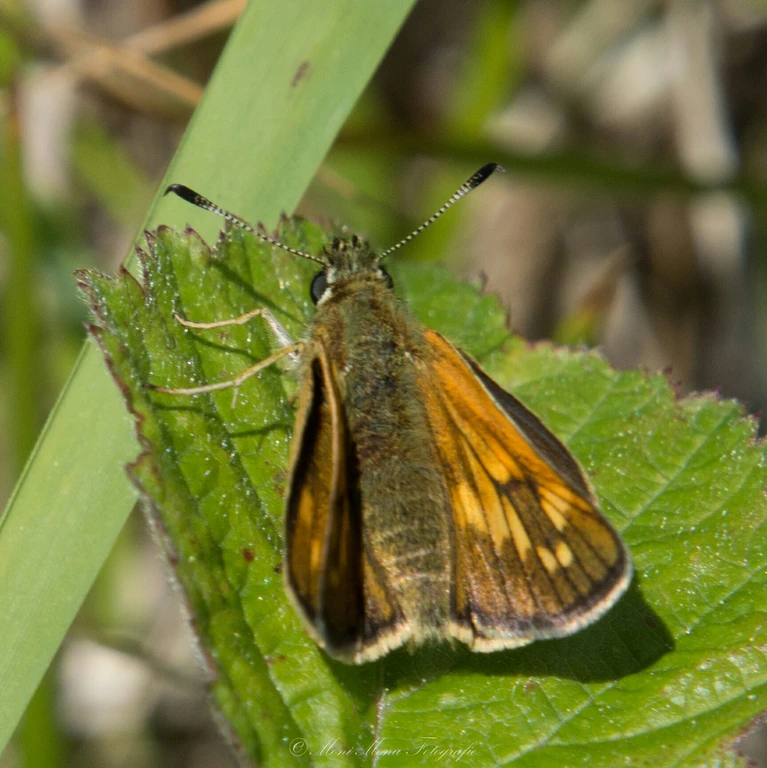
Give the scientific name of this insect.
Ochlodes sylvanus (also Ochlodes venata)
